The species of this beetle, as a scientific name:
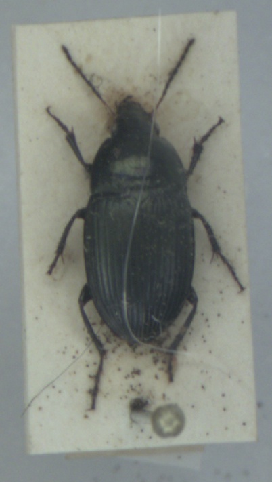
Amara ovata
